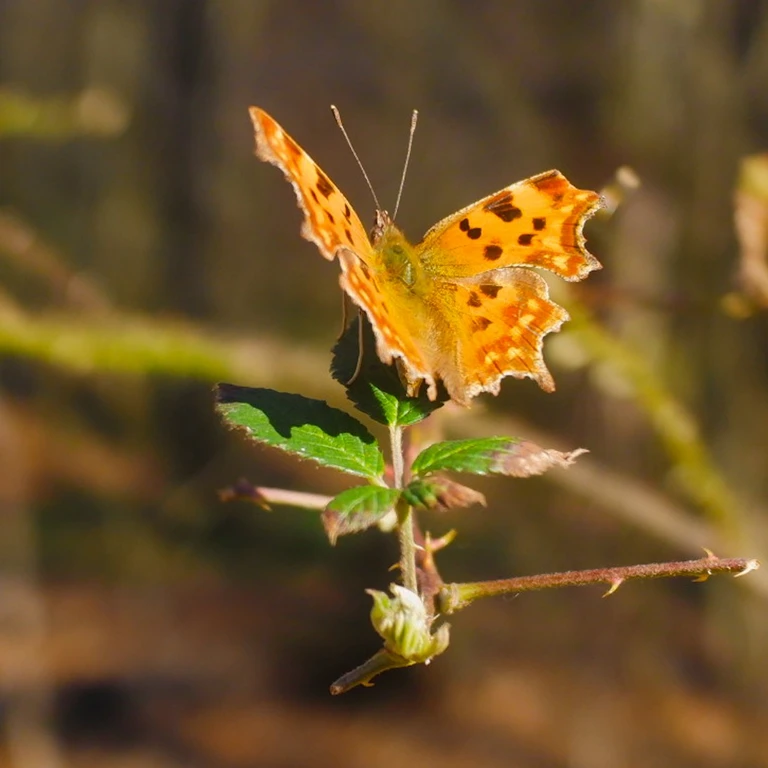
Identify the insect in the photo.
Polygonia c-album
